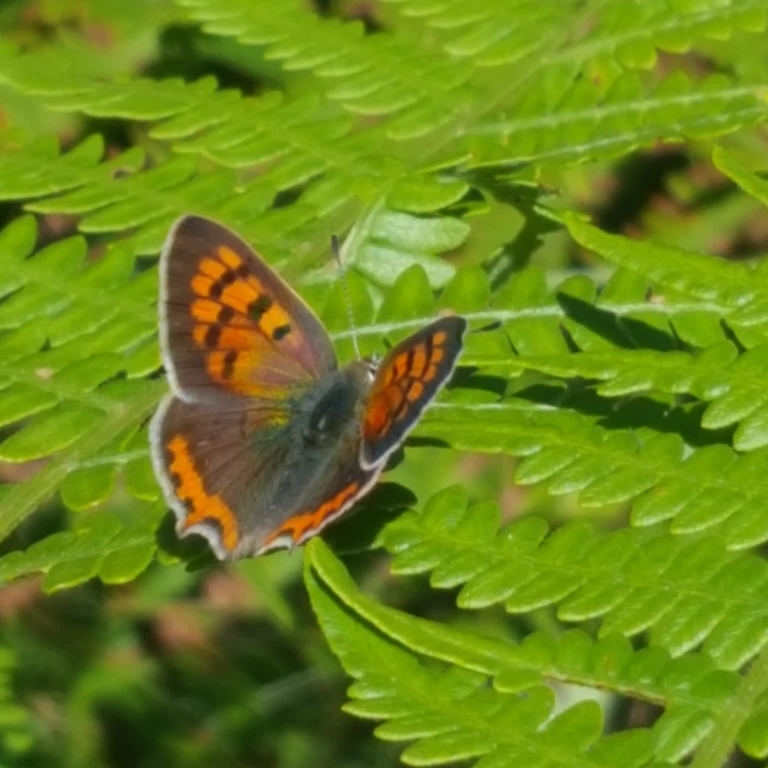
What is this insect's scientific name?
Lycaena phlaeas
